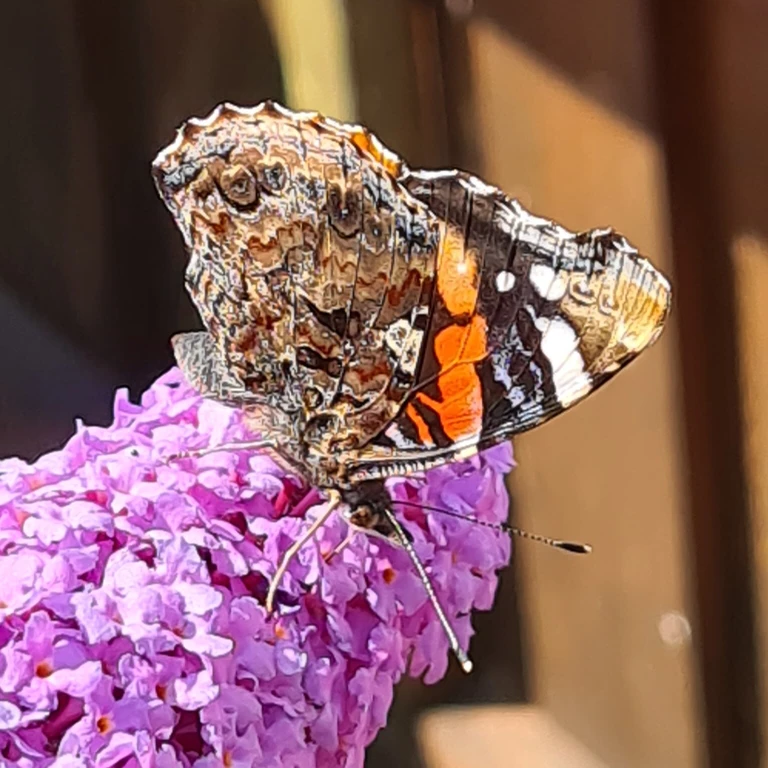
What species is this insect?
Vanessa atalanta
